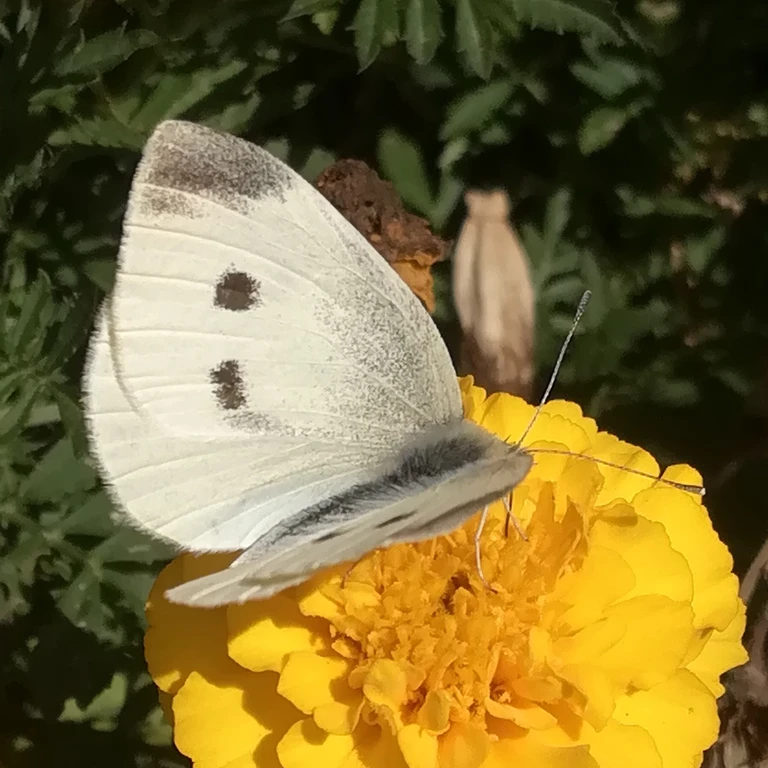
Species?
Pieris rapae
